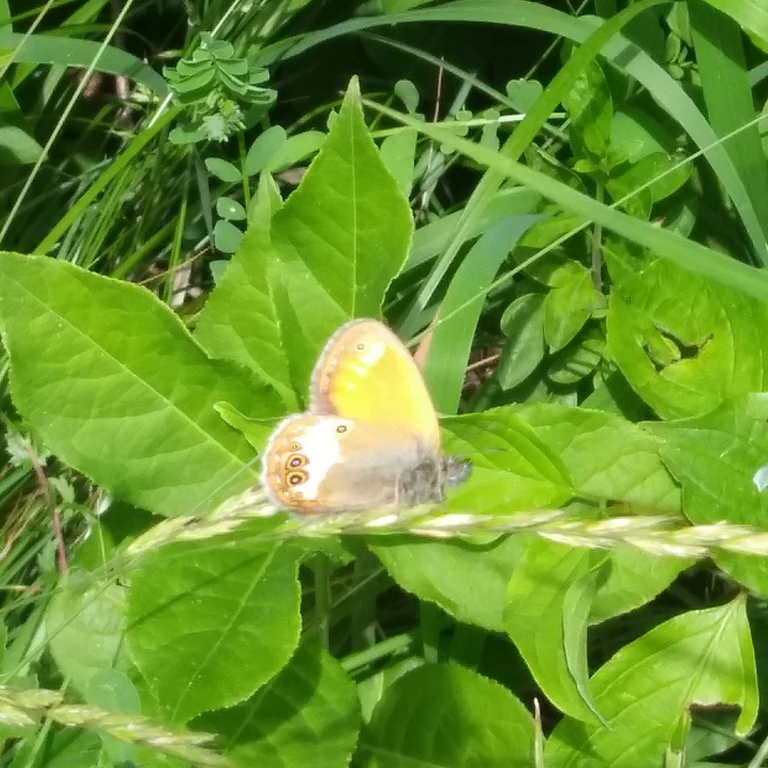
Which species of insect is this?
Coenonympha arcania
